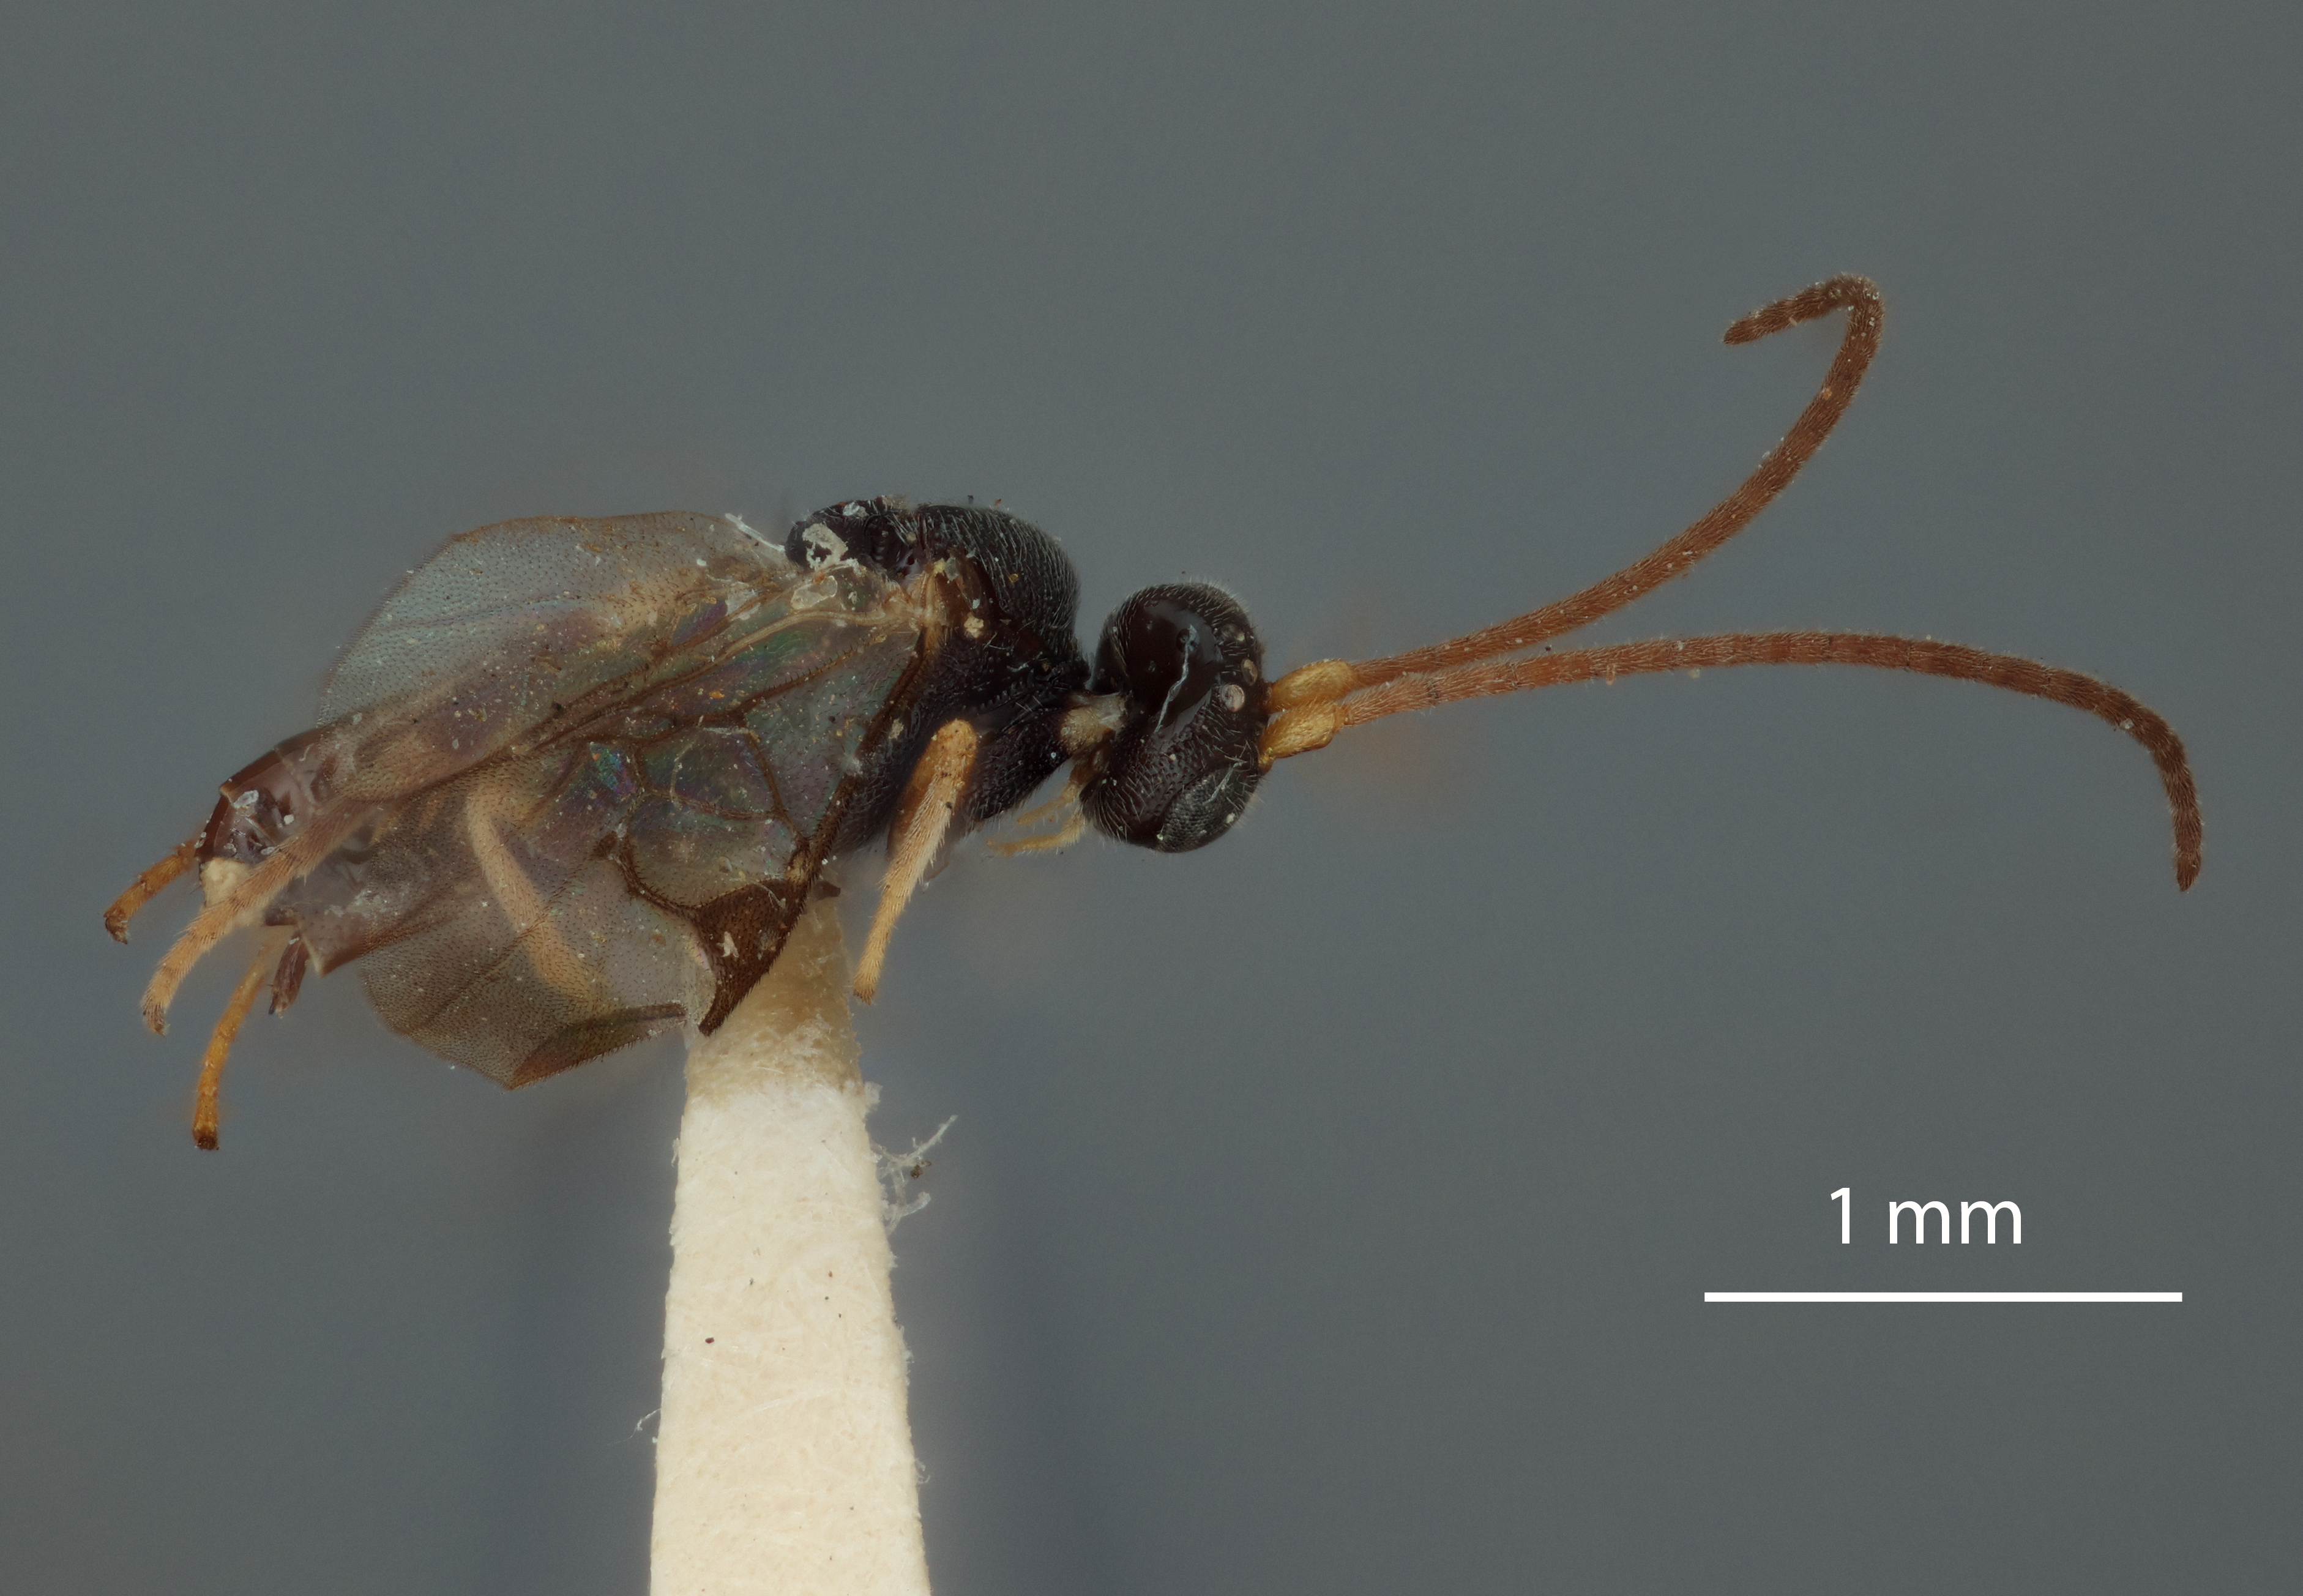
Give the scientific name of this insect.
Microgaster fasciipennis
